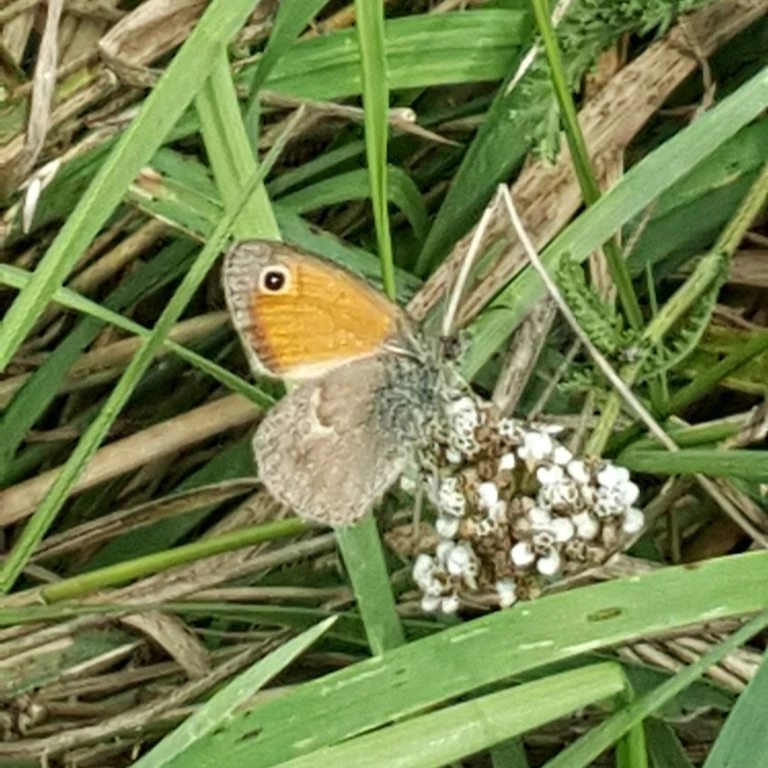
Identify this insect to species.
Coenonympha pamphilus
